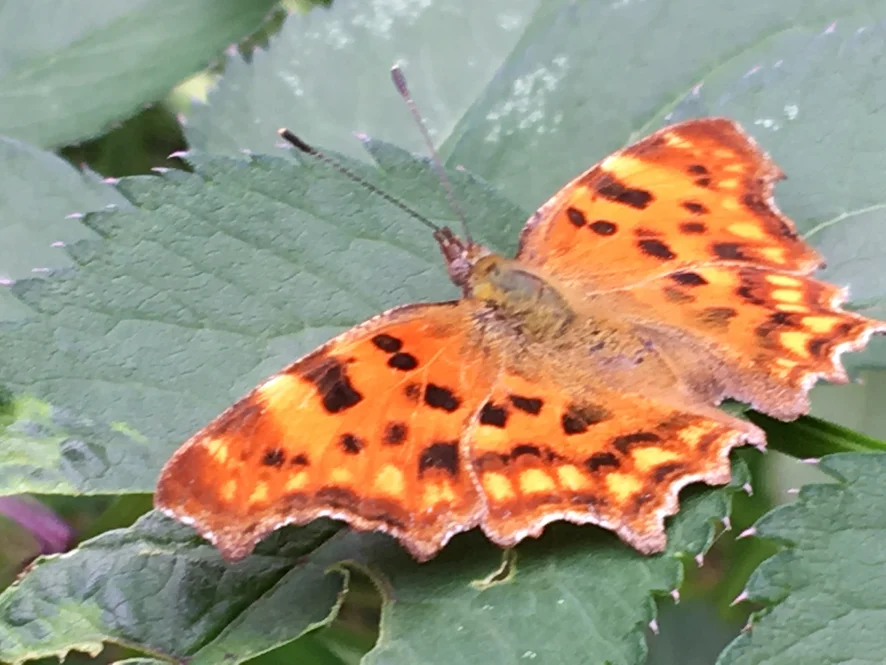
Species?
Polygonia c-album
